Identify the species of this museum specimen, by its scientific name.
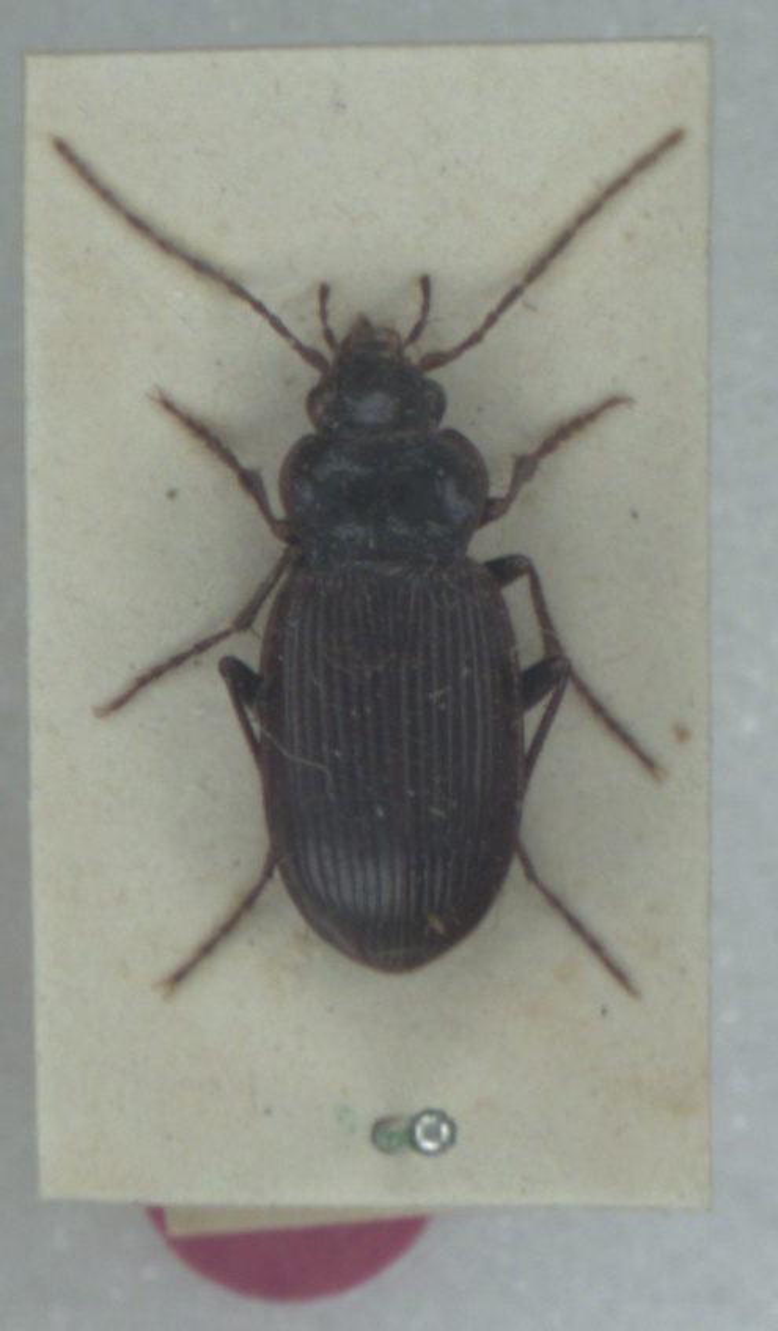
Nebria brevicollis
